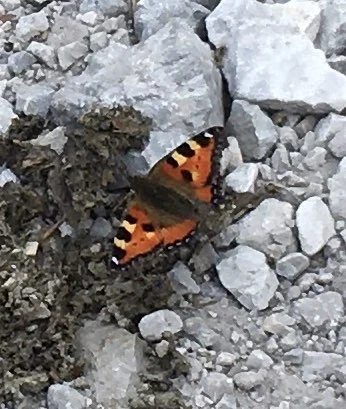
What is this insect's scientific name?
Aglais urticae
